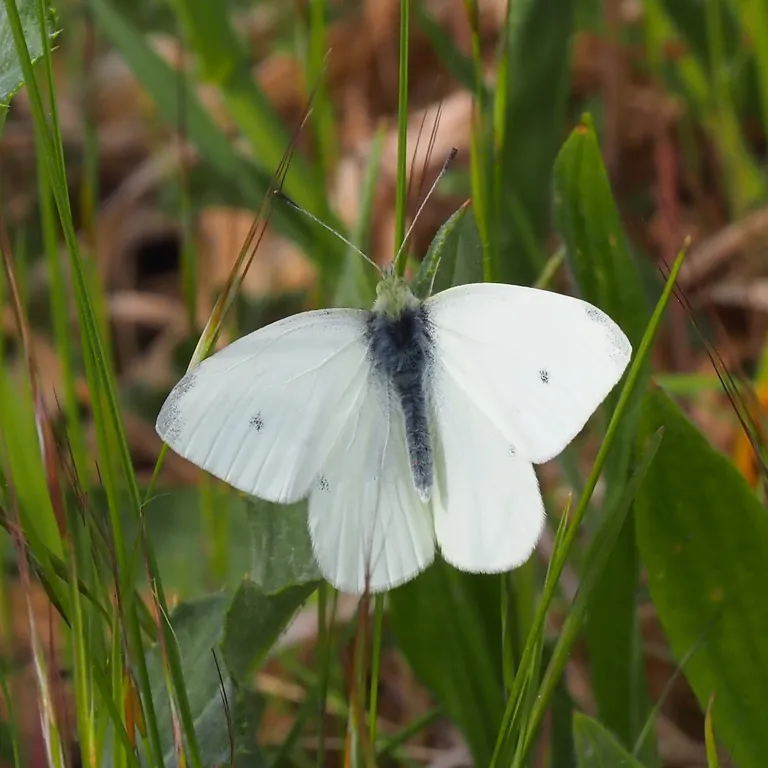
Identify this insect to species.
Pieris rapae
